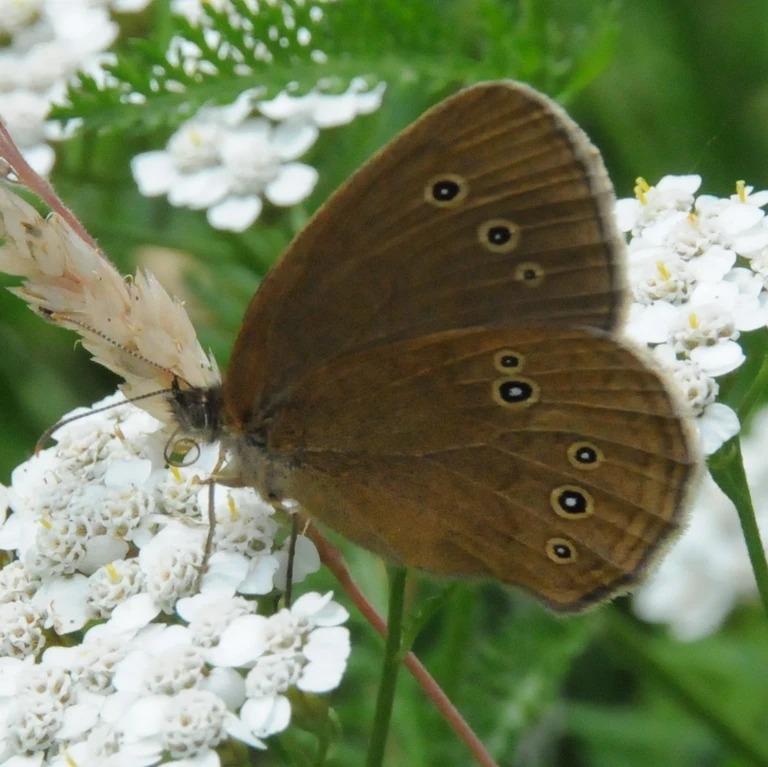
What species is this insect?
Aphantopus hyperantus
